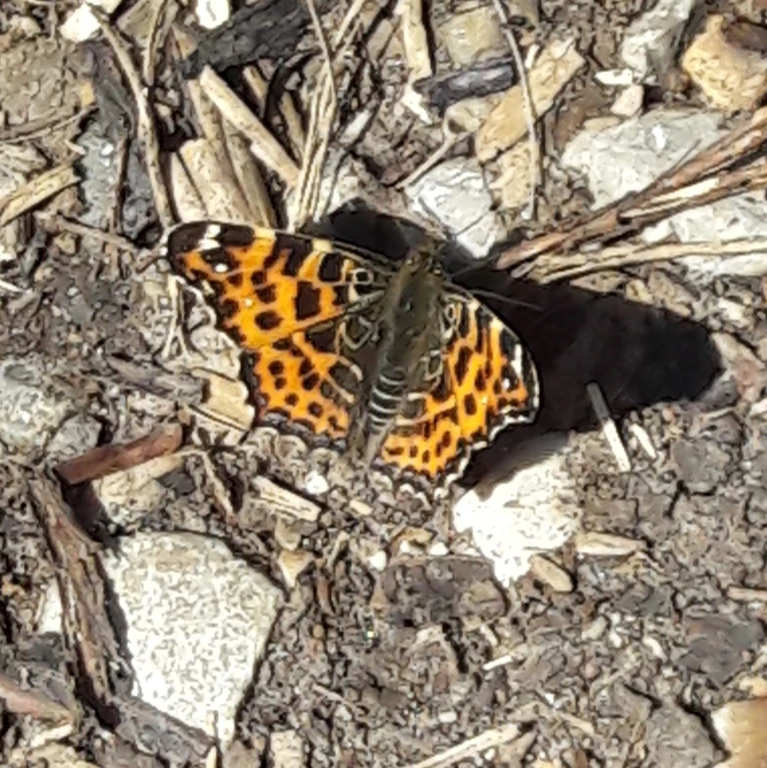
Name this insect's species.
Araschnia levana
